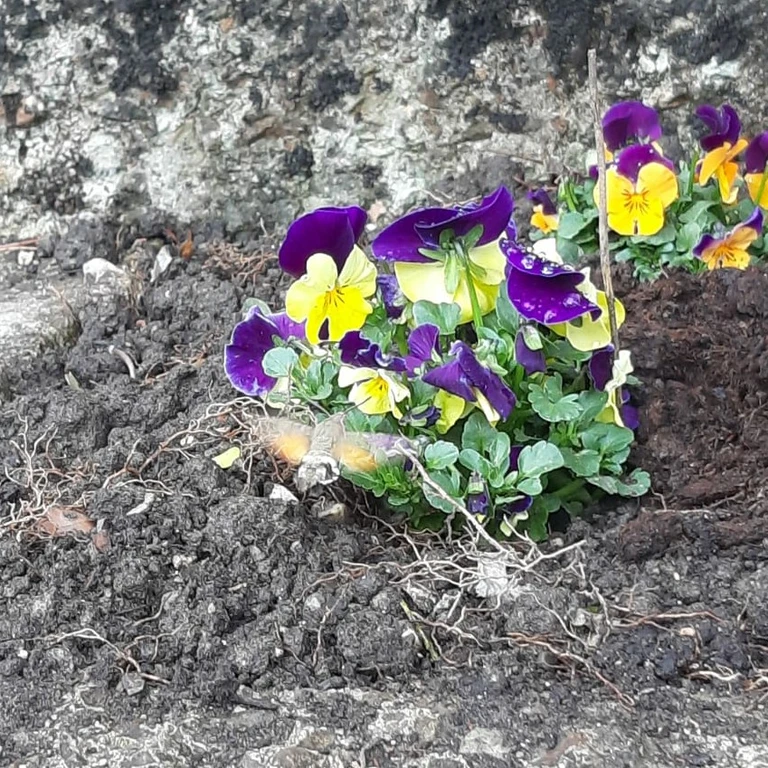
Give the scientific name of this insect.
Macroglossum stellatarum
